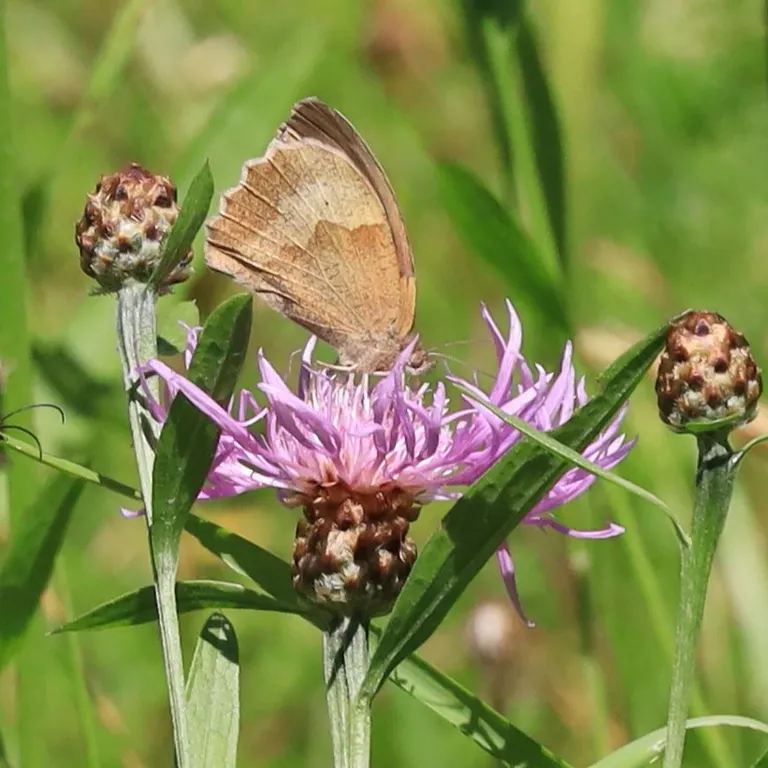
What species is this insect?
Maniola jurtina
